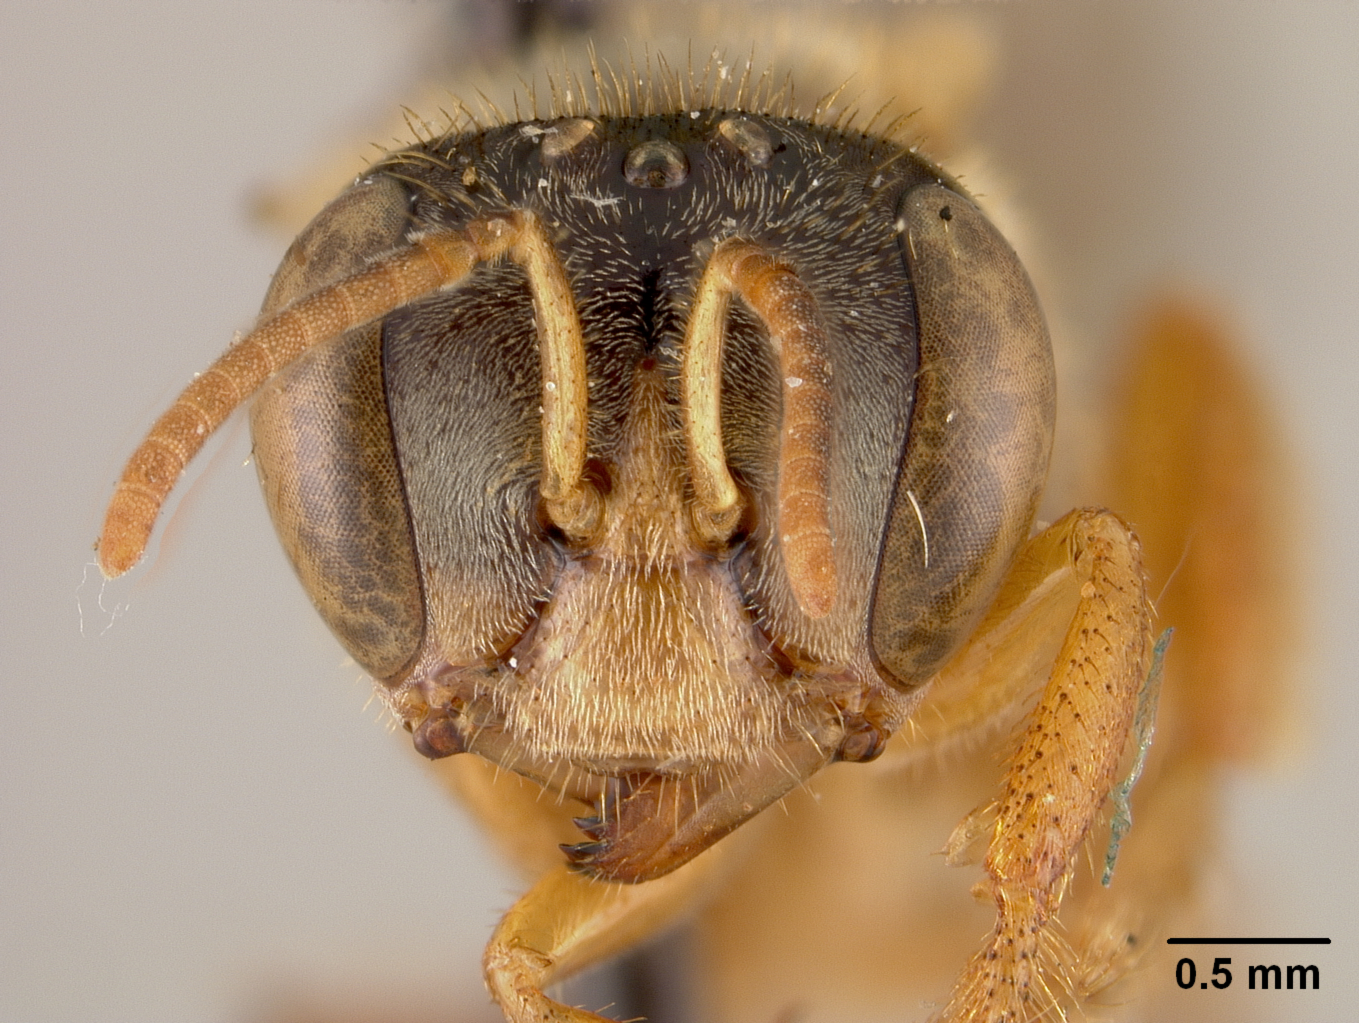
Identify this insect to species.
Trigona ferricauda
